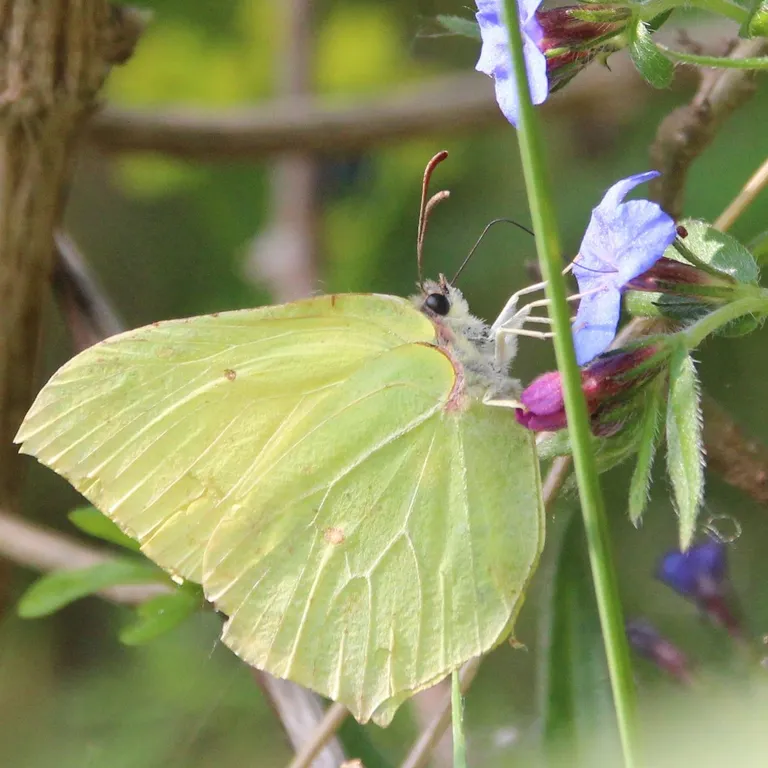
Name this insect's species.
Gonepteryx rhamni
